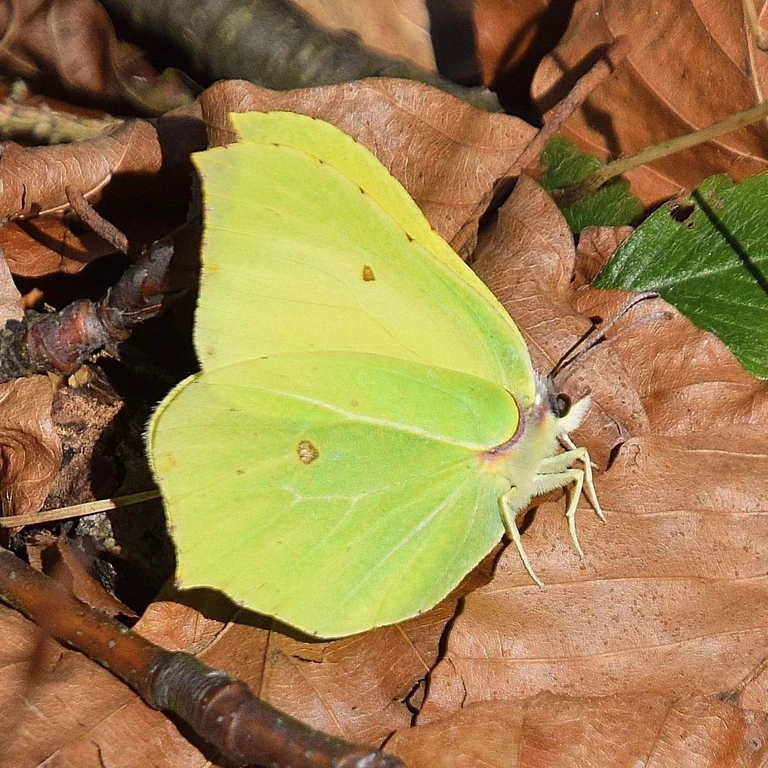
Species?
Gonepteryx rhamni
